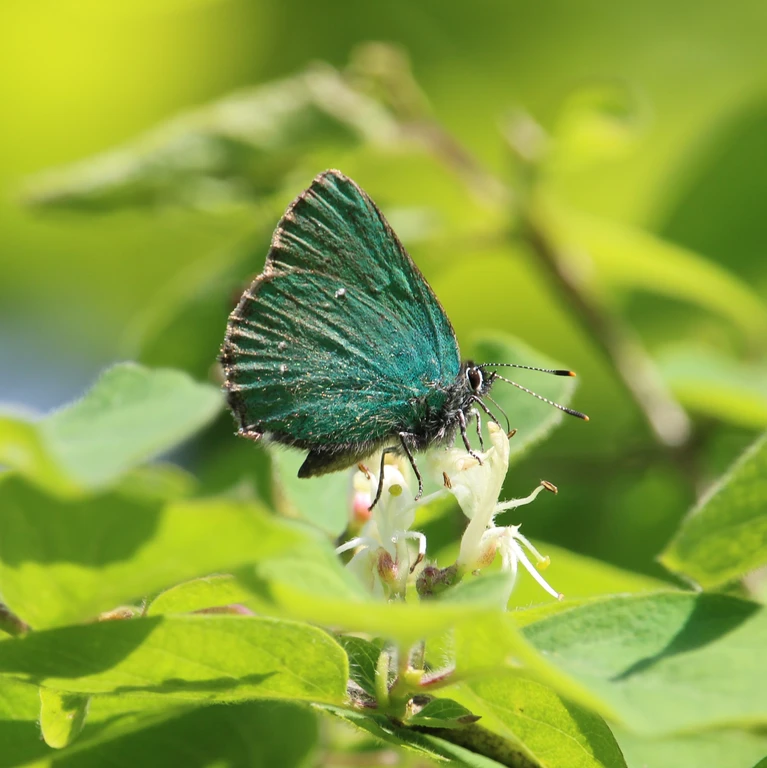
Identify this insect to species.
Callophrys rubi
